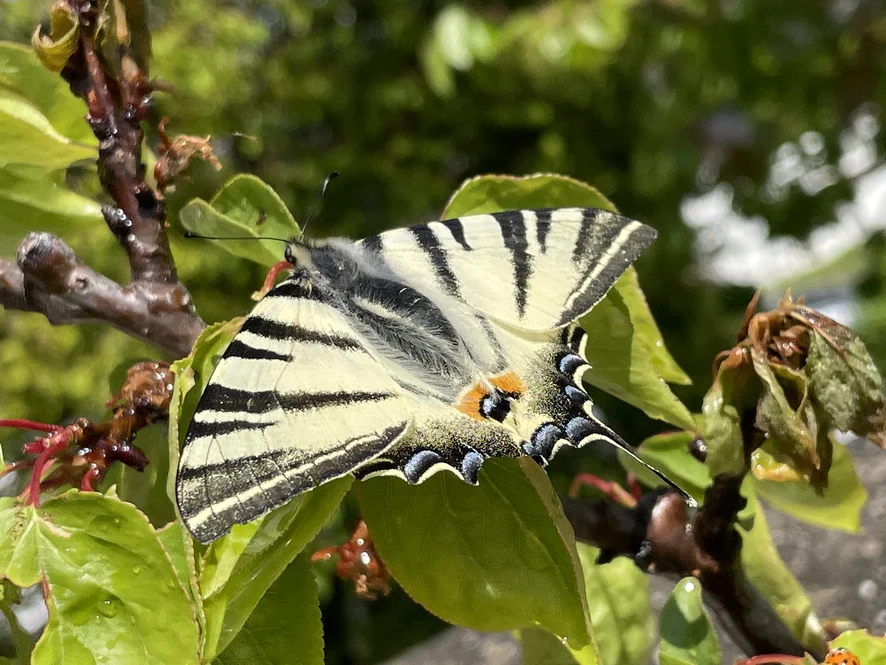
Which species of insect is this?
Iphiclides podalirius
